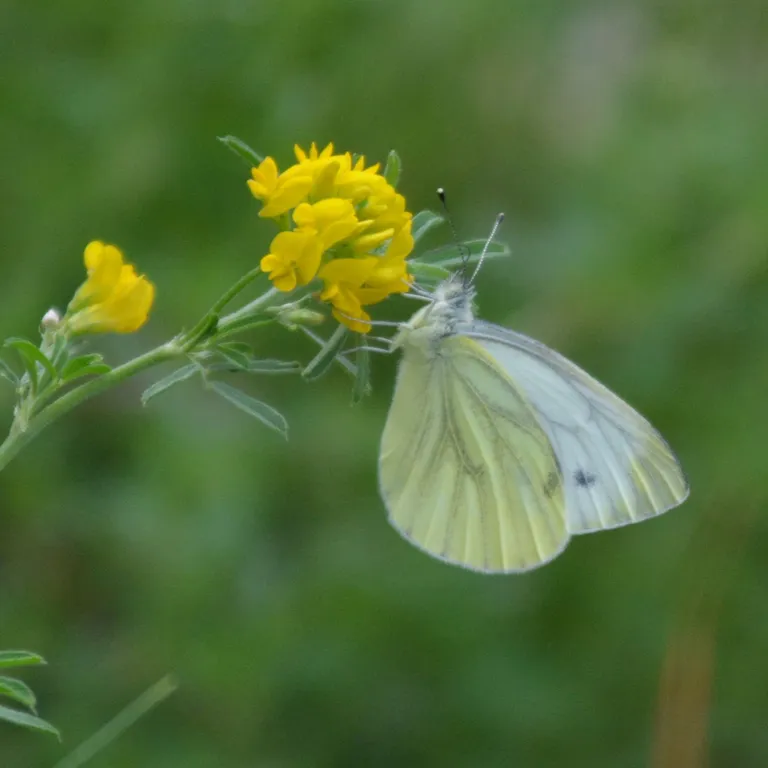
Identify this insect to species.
Pieris napi
